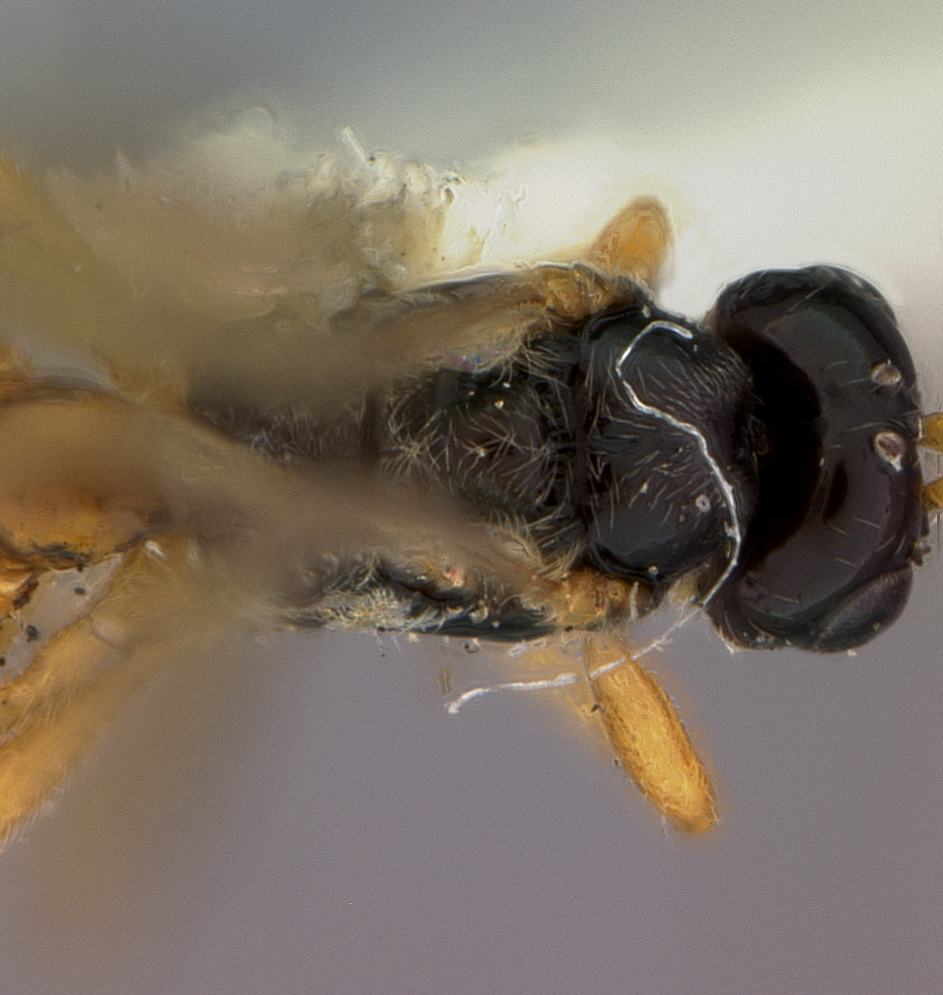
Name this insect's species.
Dacnusa agromyzae
